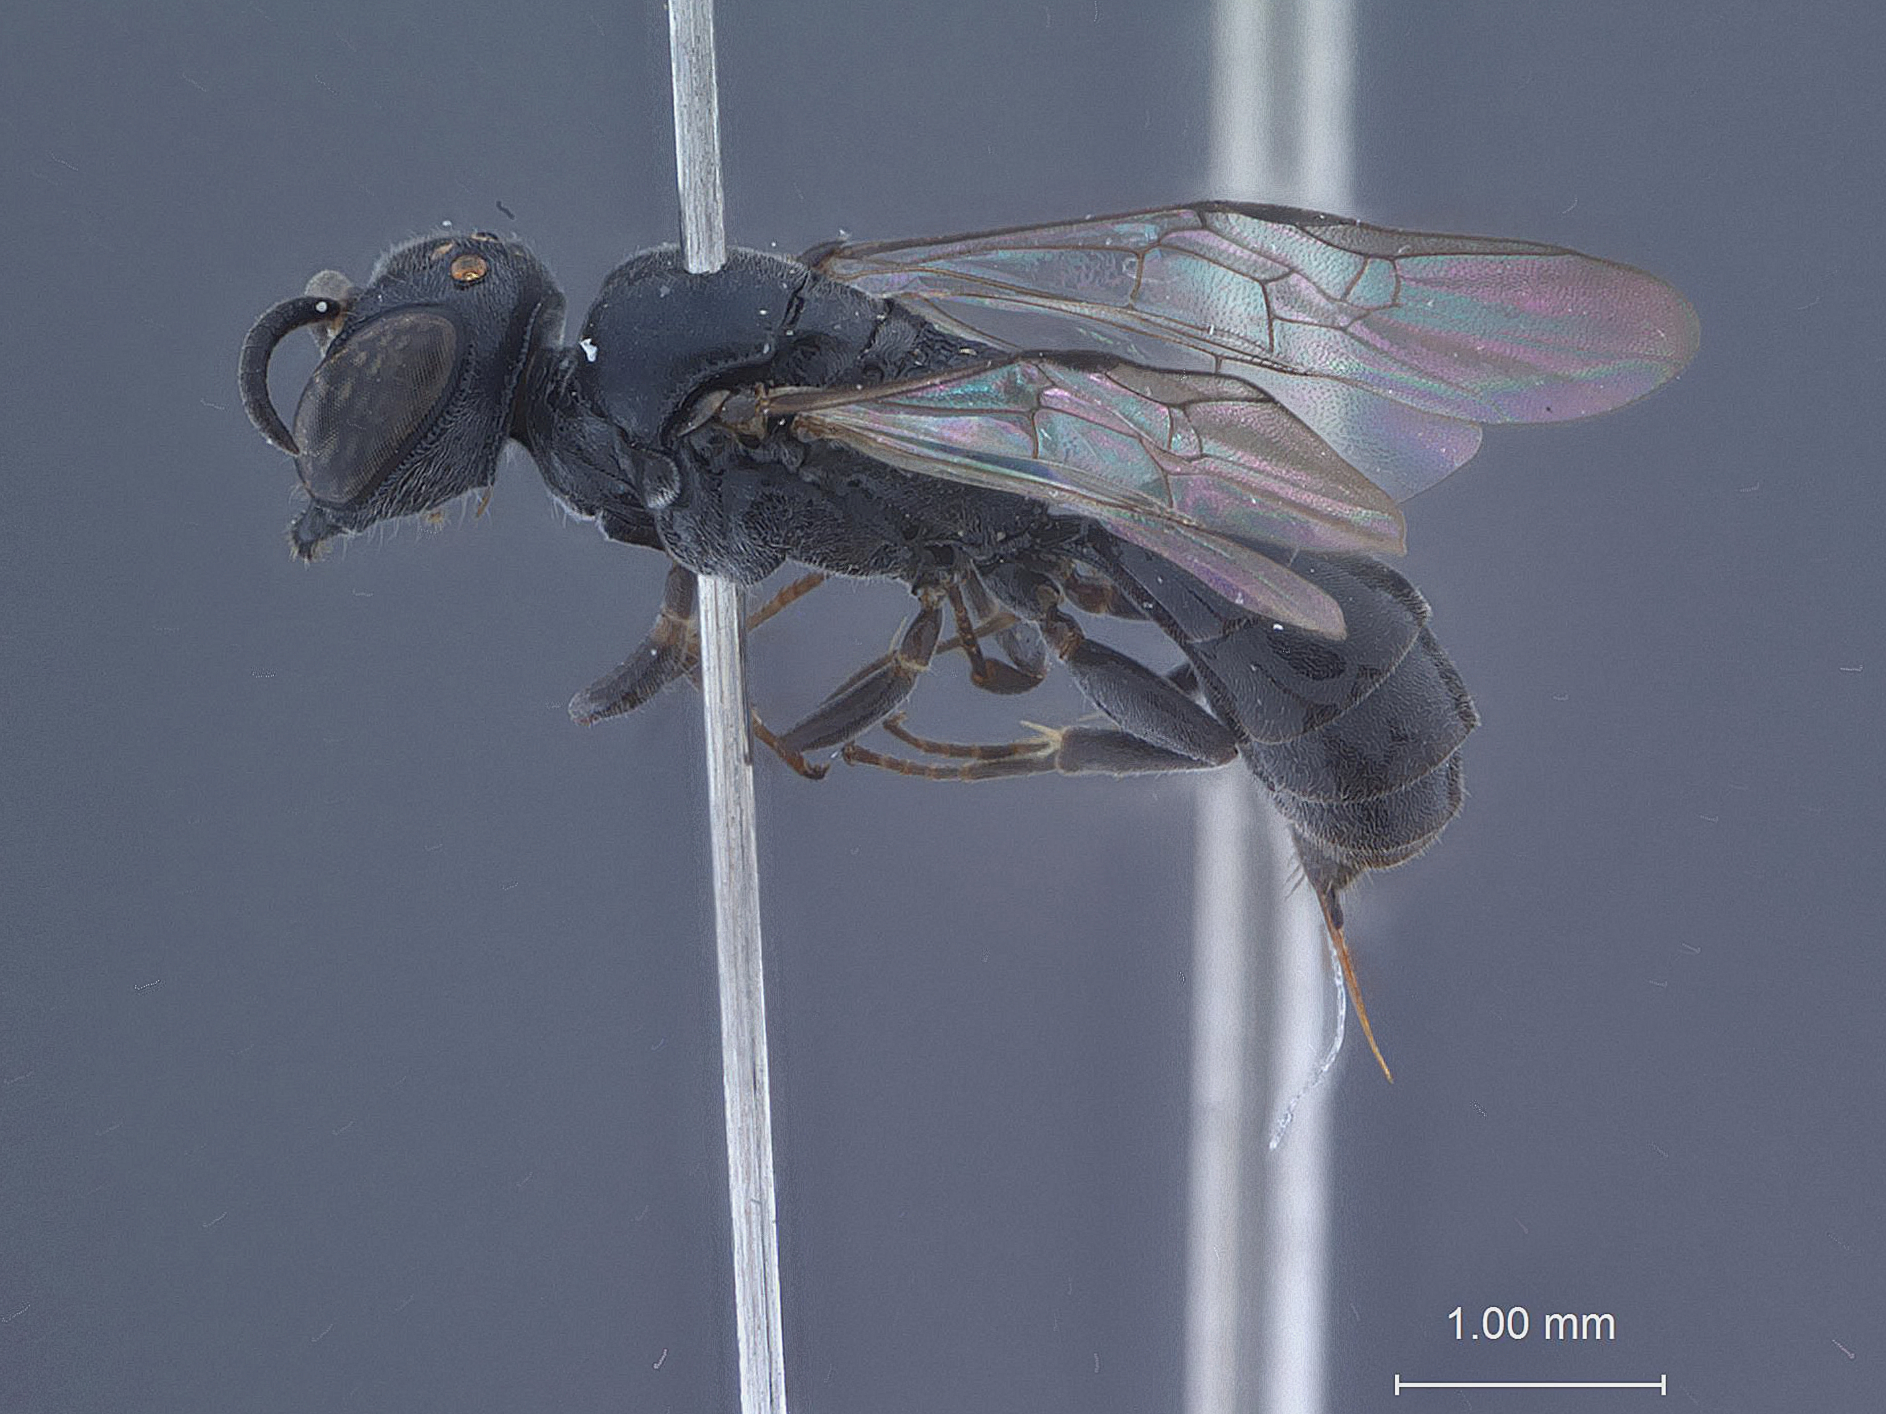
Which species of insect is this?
Polemistus niger
